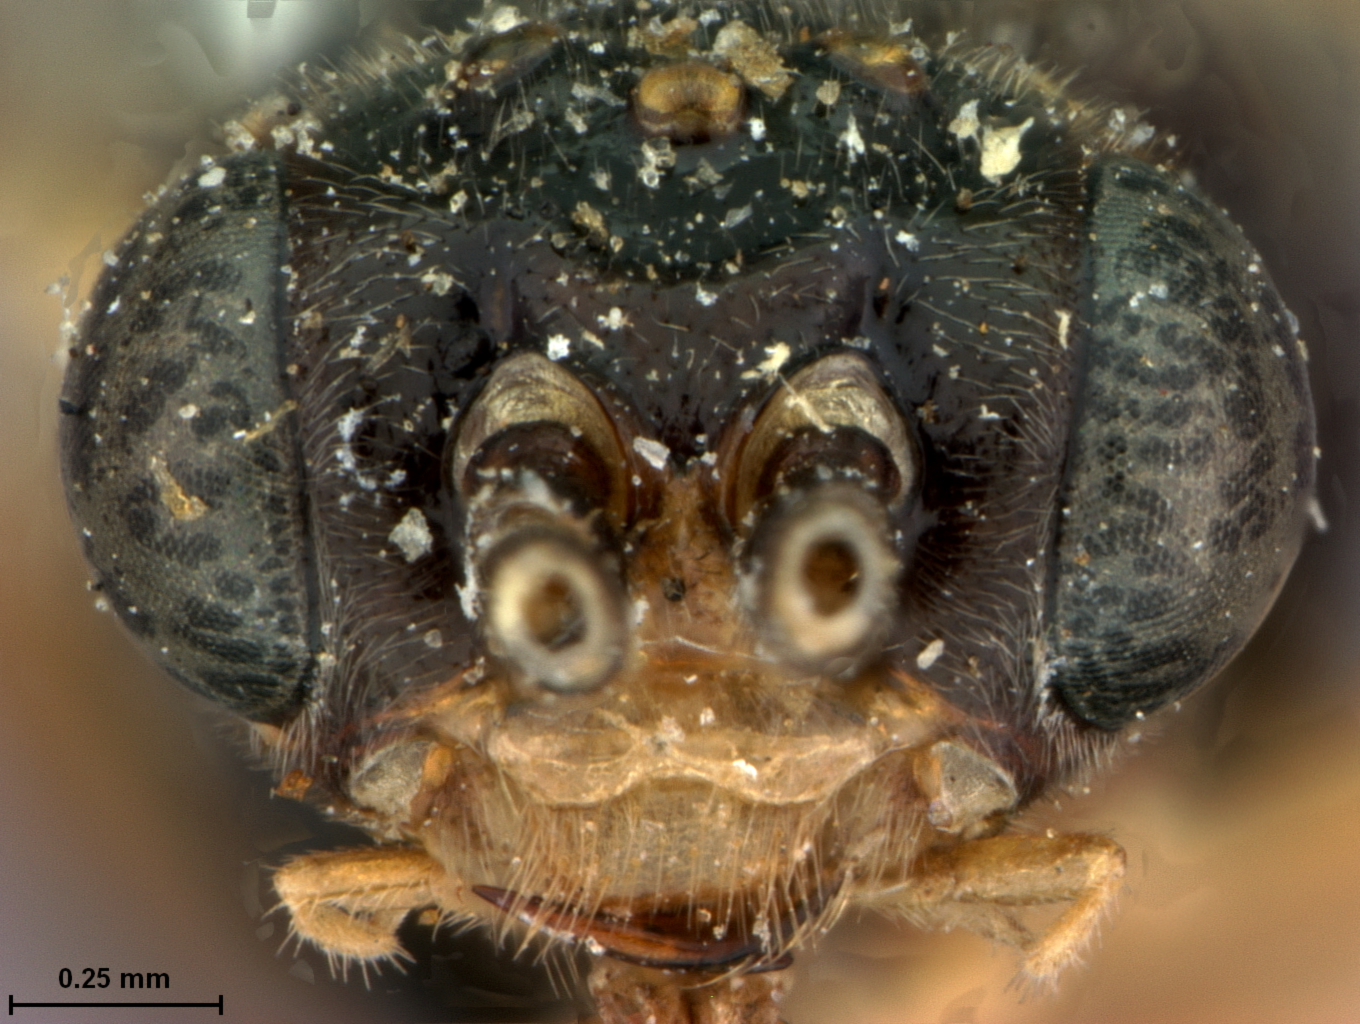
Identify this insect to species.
Pteronus lombardae
